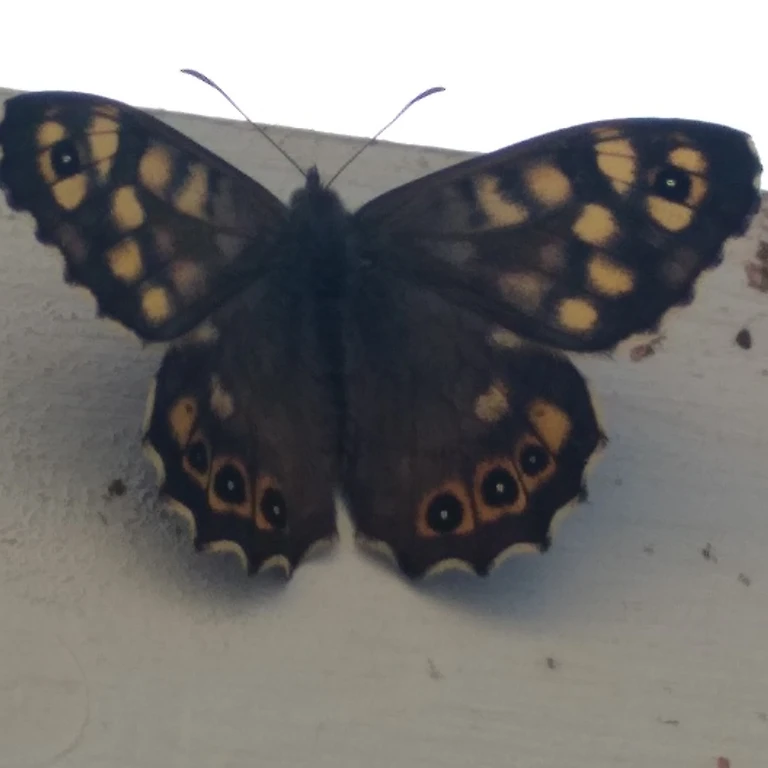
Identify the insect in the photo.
Pararge aegeria
